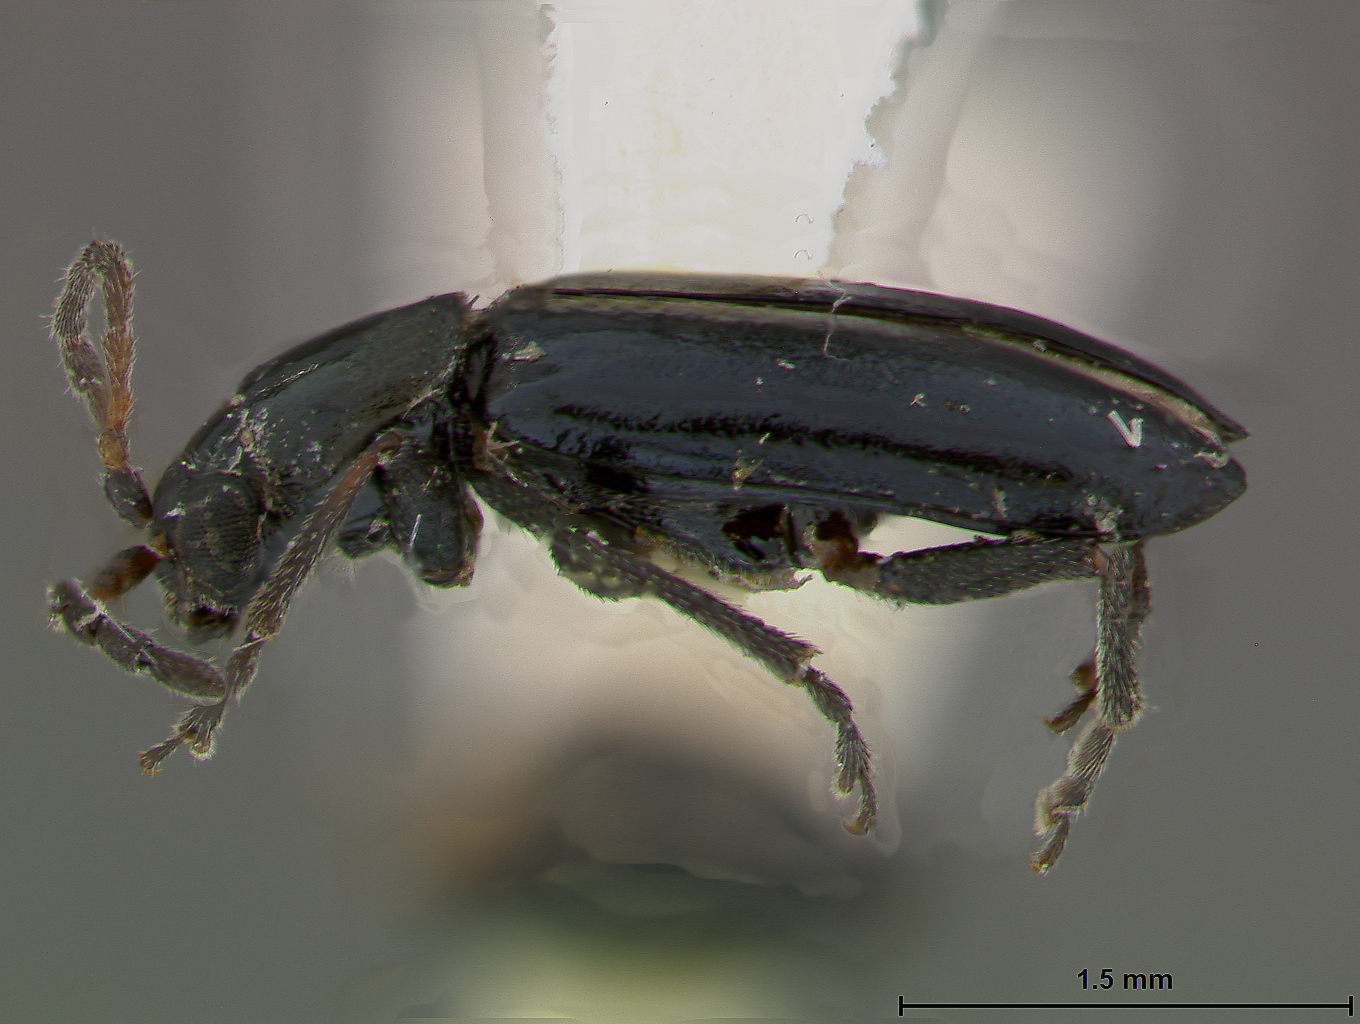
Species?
Pseudoluperus bakeri
